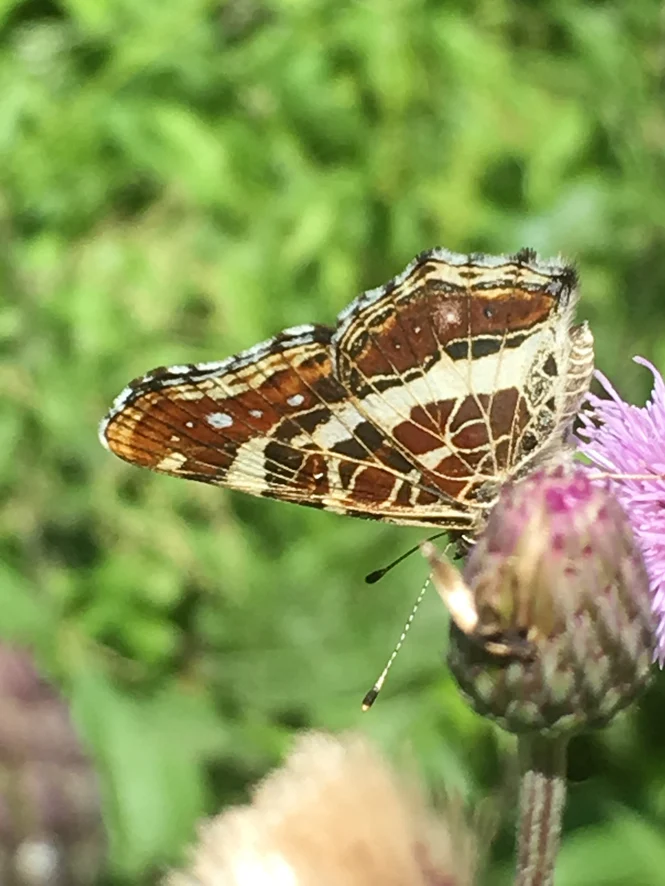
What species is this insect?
Araschnia levana
